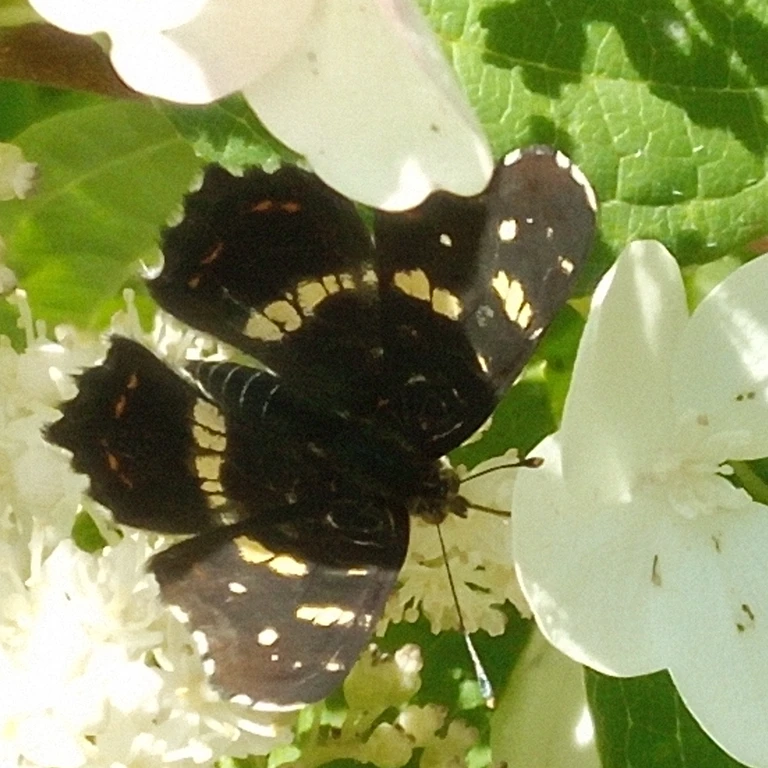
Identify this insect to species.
Araschnia levana
